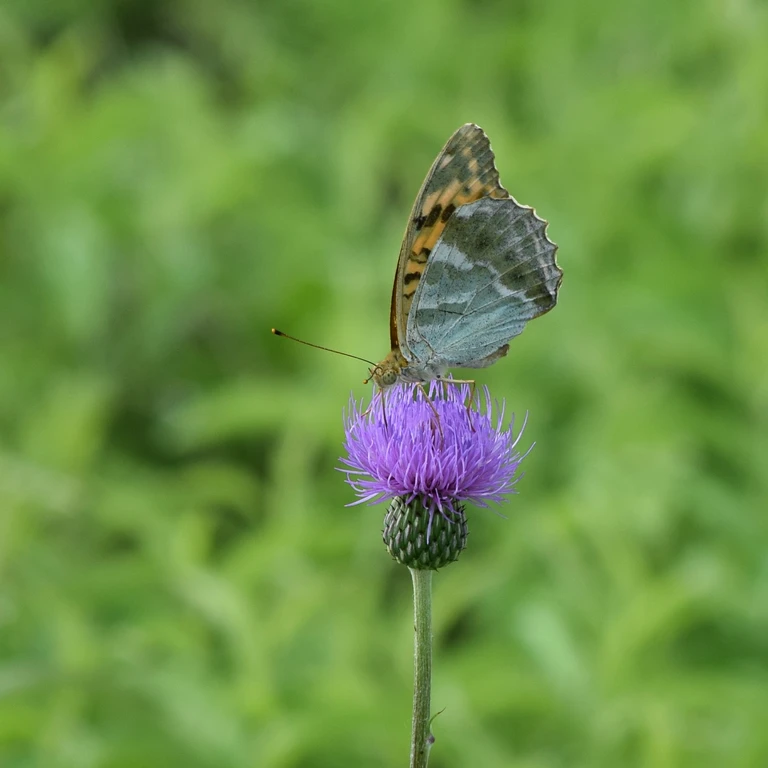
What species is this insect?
Argynnis paphia
